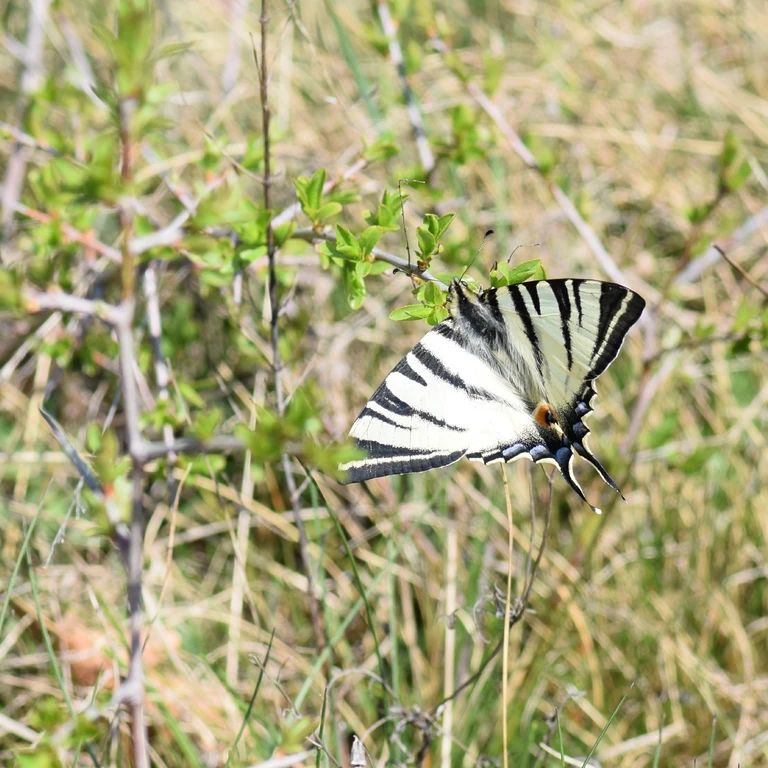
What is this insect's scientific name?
Iphiclides podalirius
